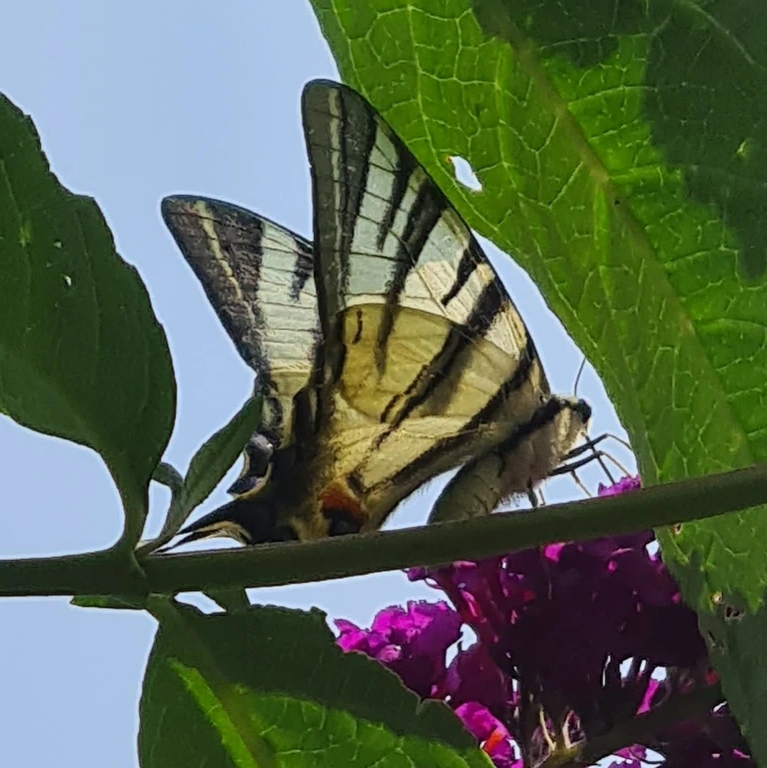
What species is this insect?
Iphiclides podalirius
